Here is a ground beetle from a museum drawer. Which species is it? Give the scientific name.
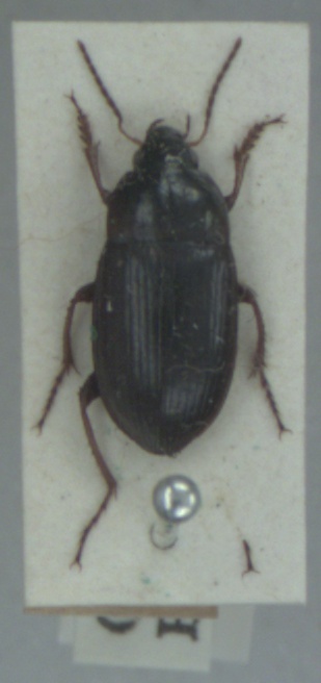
Amara similata
